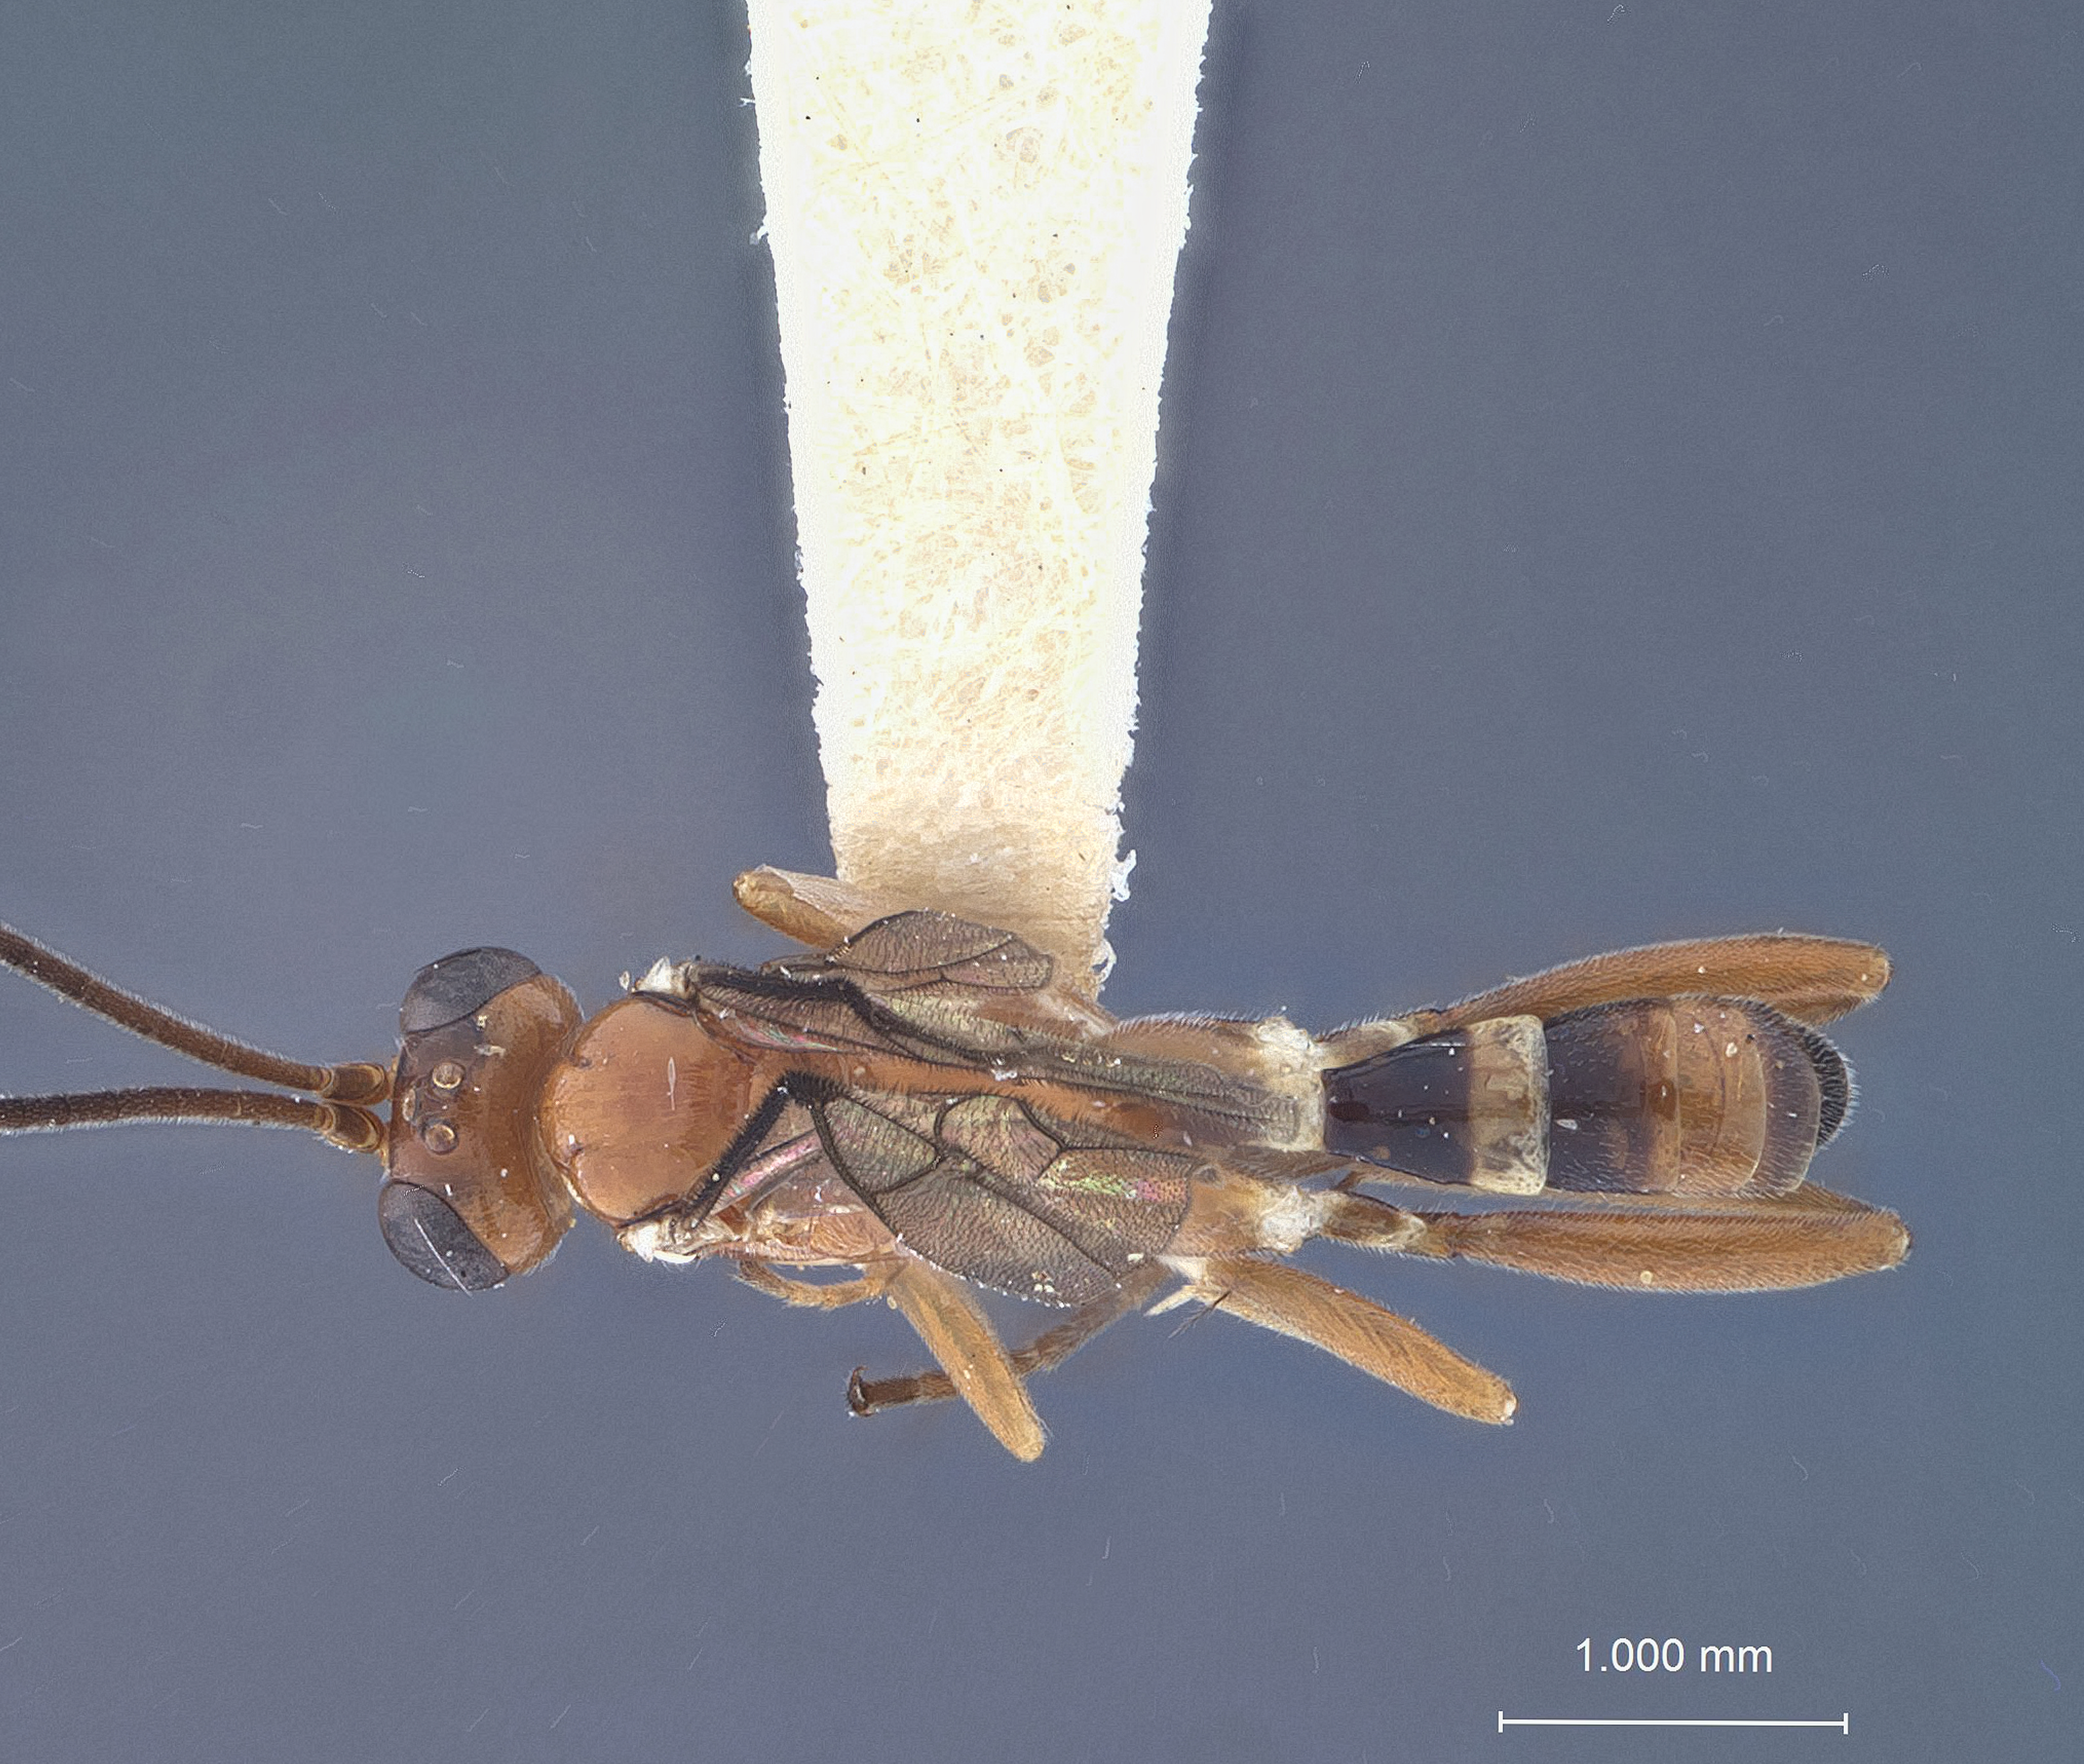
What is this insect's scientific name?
Lymeon leiponeuron
